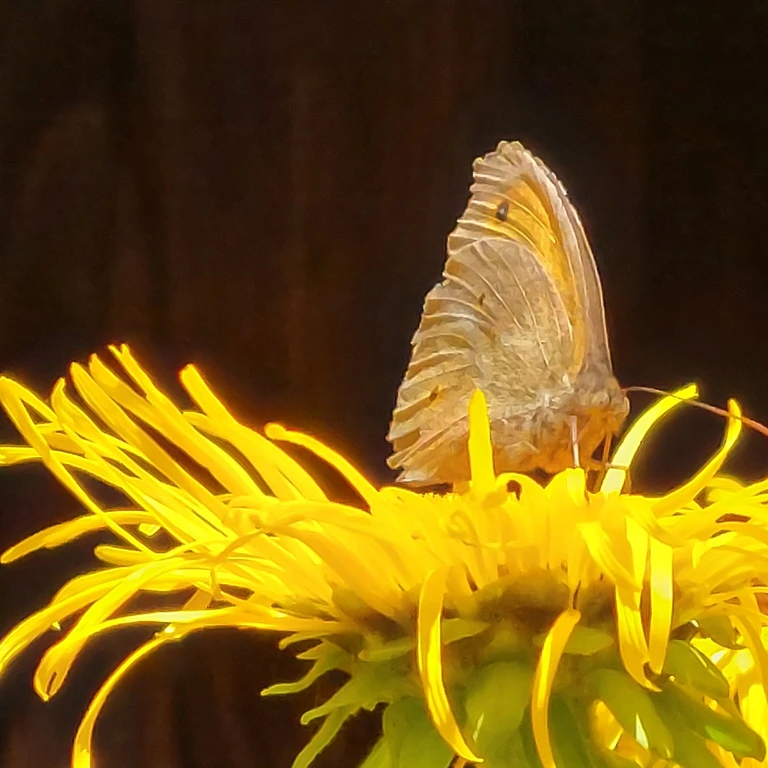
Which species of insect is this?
Maniola jurtina
